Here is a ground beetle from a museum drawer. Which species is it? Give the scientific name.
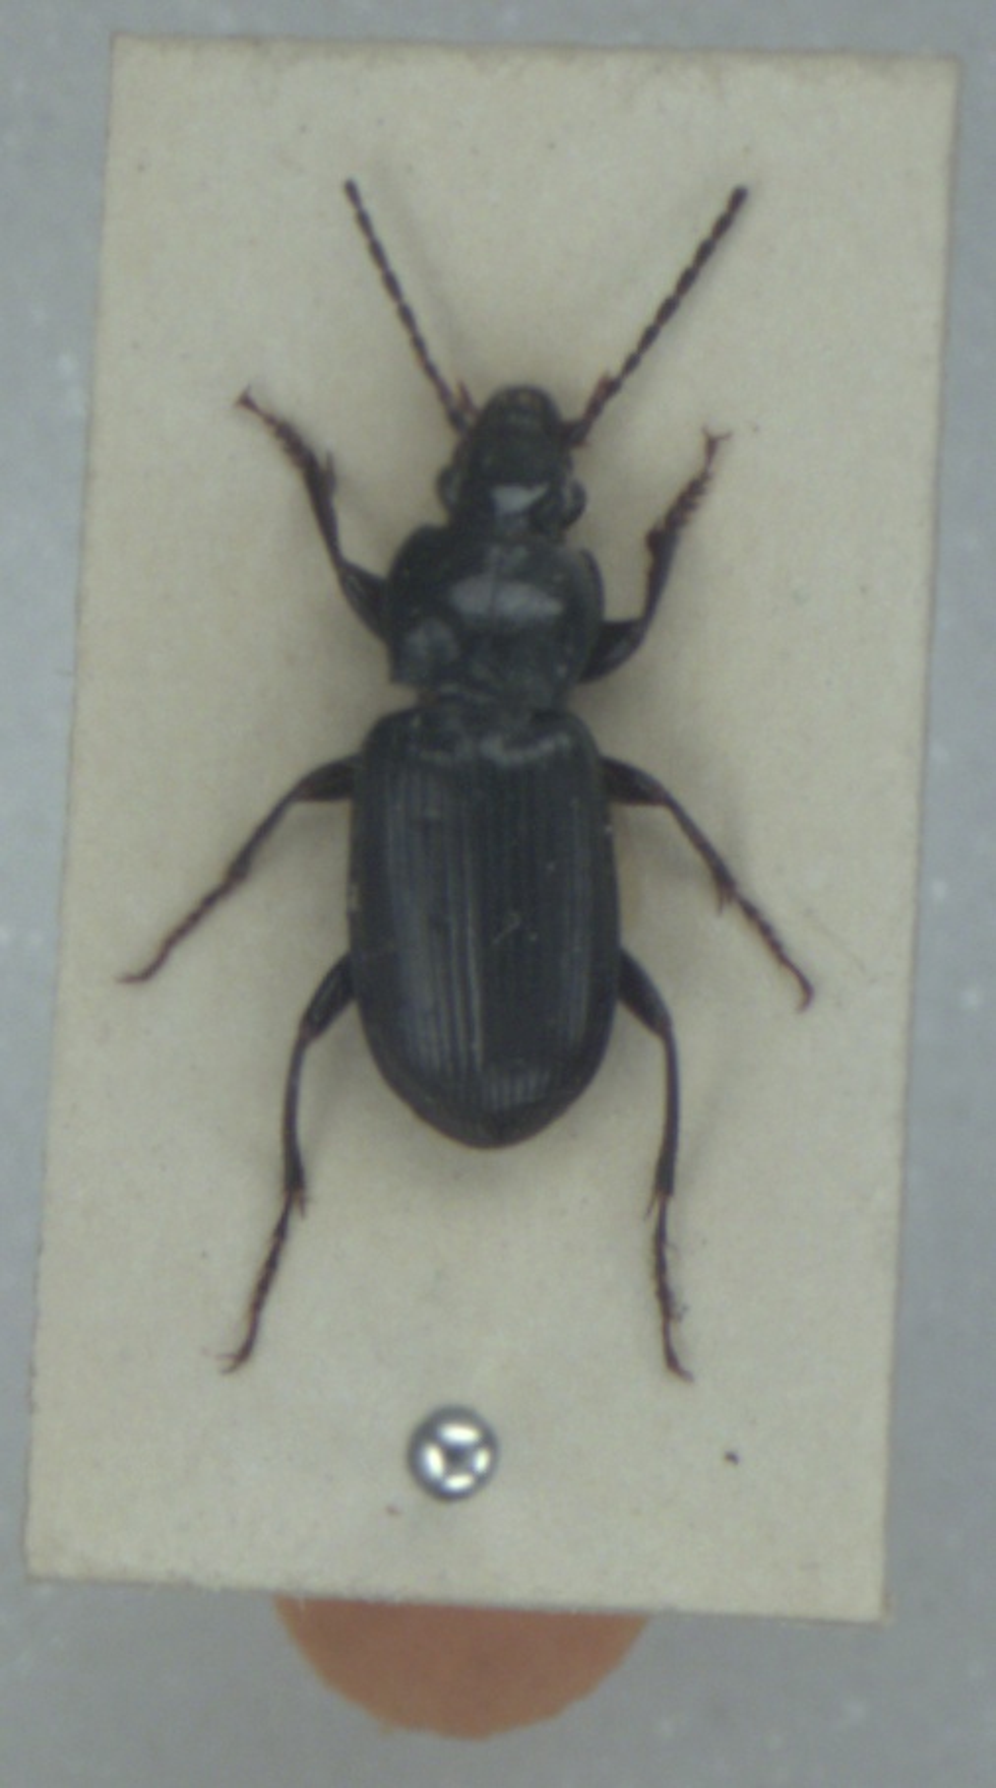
Pterostichus anthracinus
